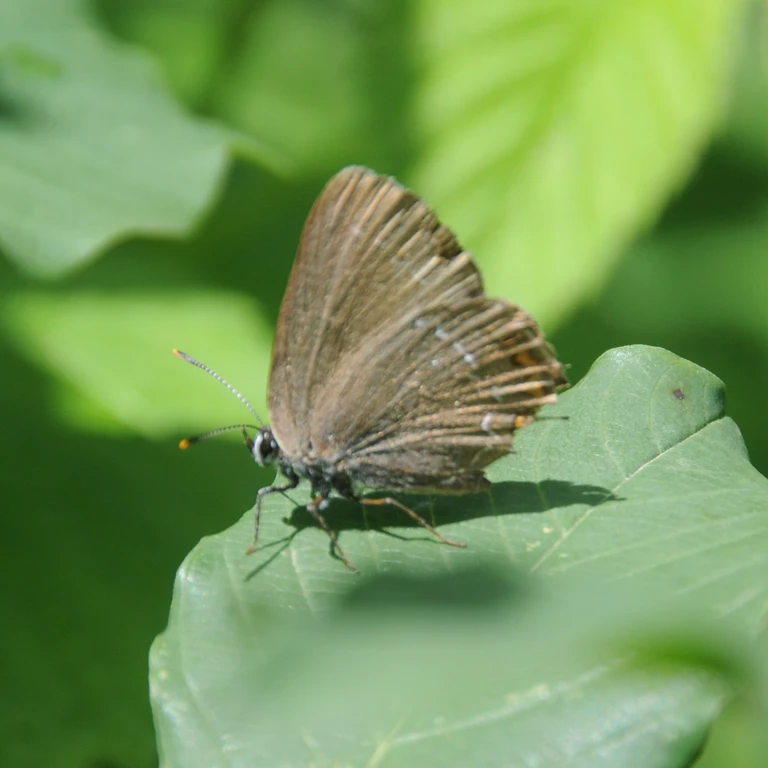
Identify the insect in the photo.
Satyrium acaciae (also Strymon acaciae)
